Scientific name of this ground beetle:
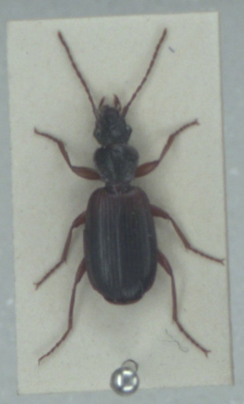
Cymindis vaporariorum
